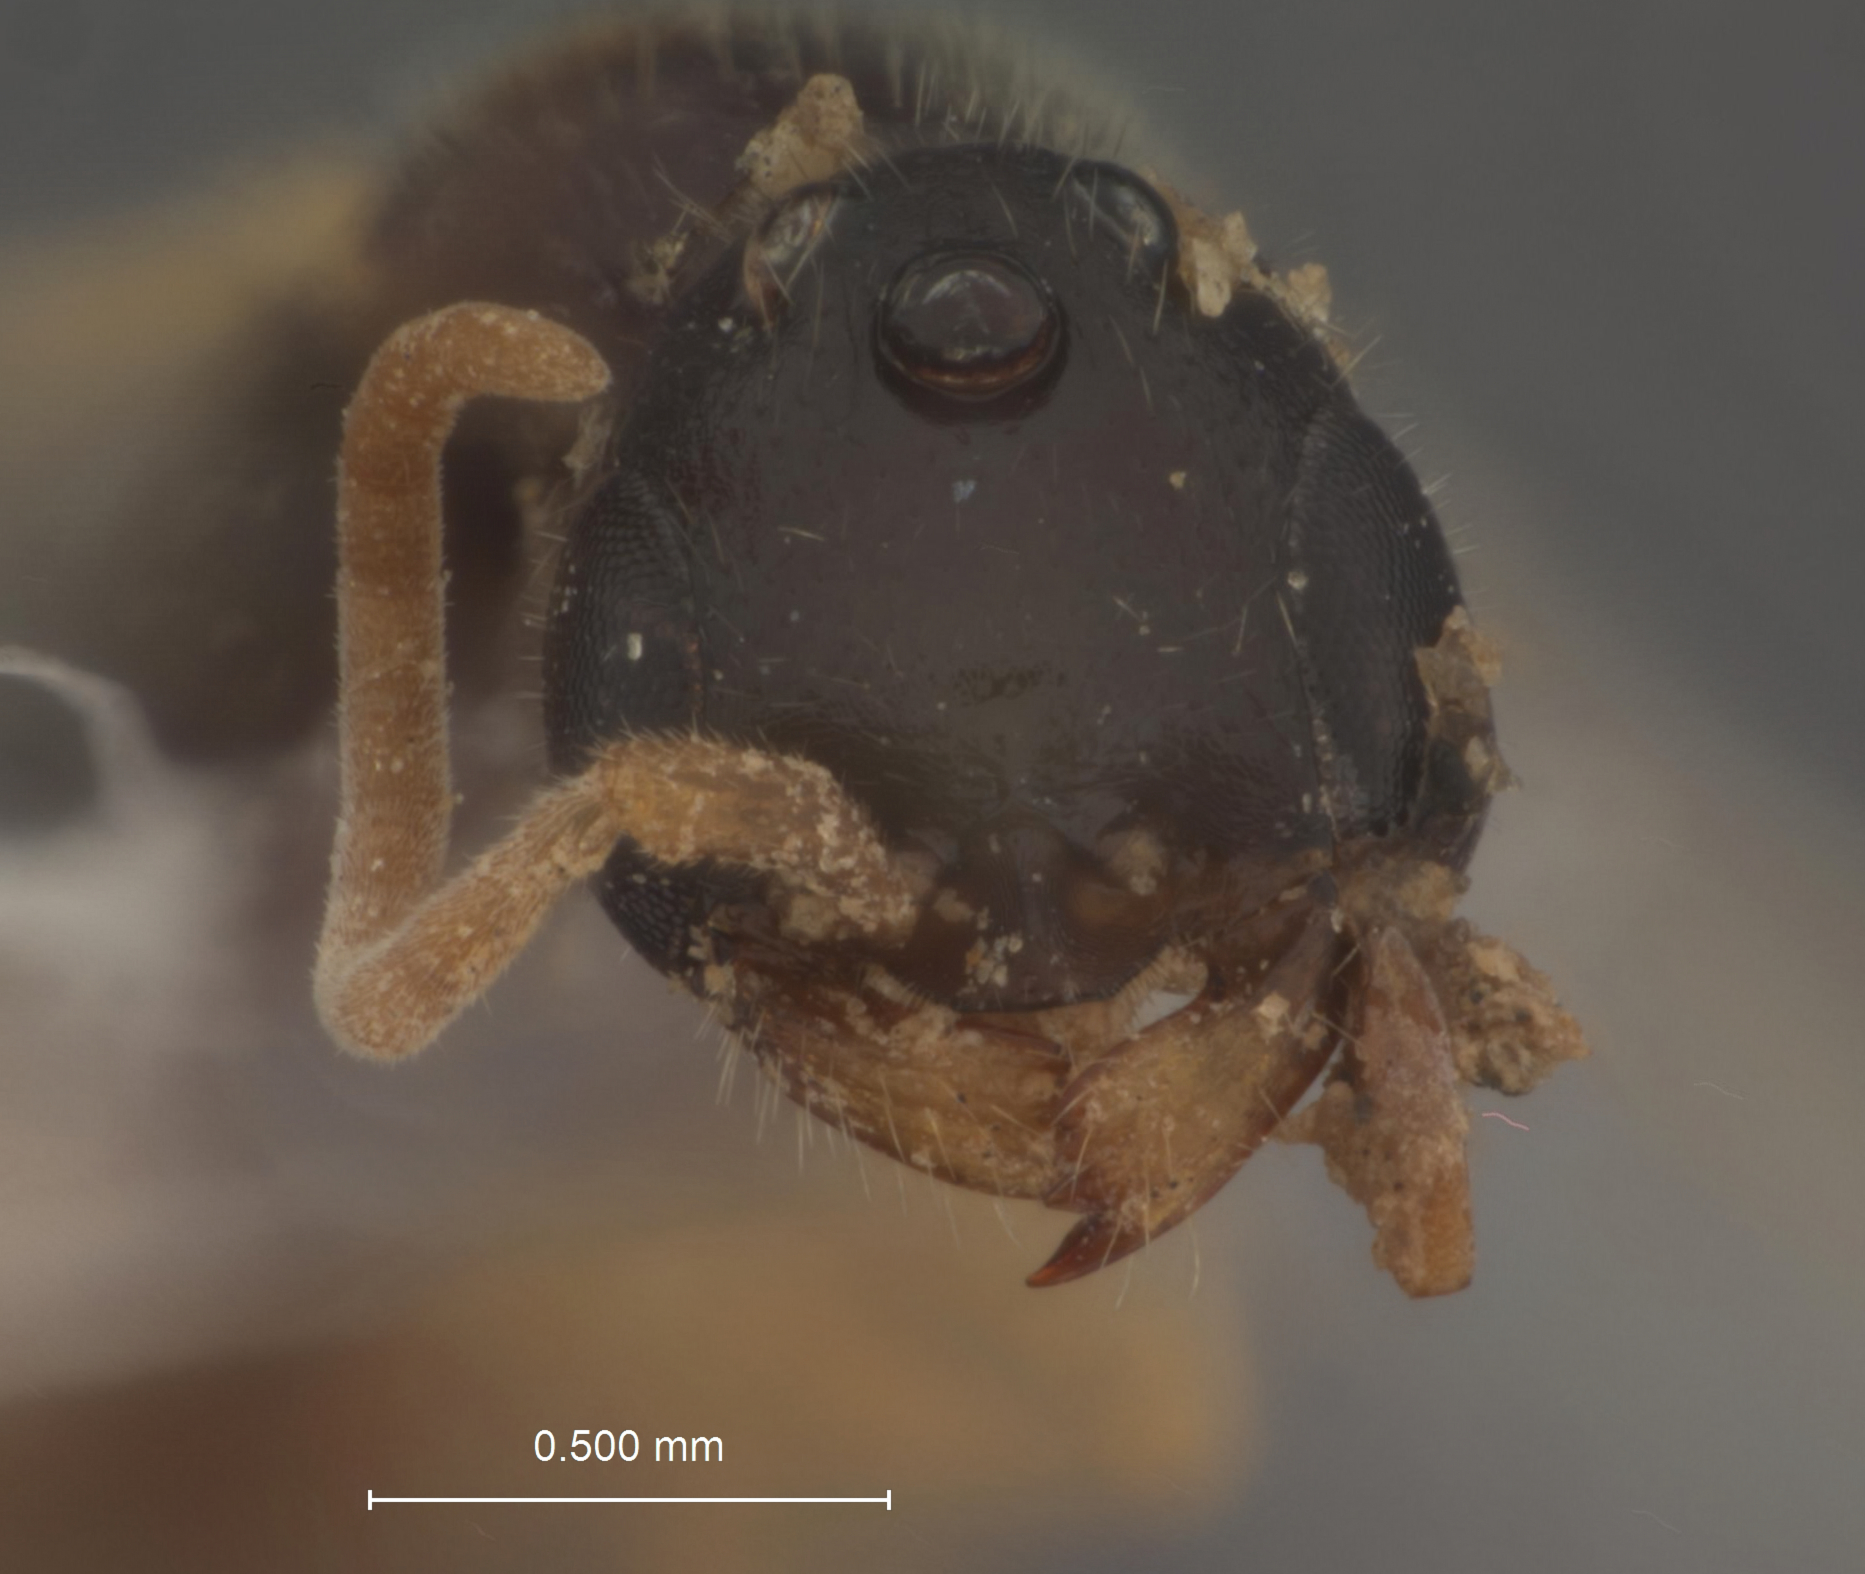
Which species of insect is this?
Pseudisobrachium flavinervis
